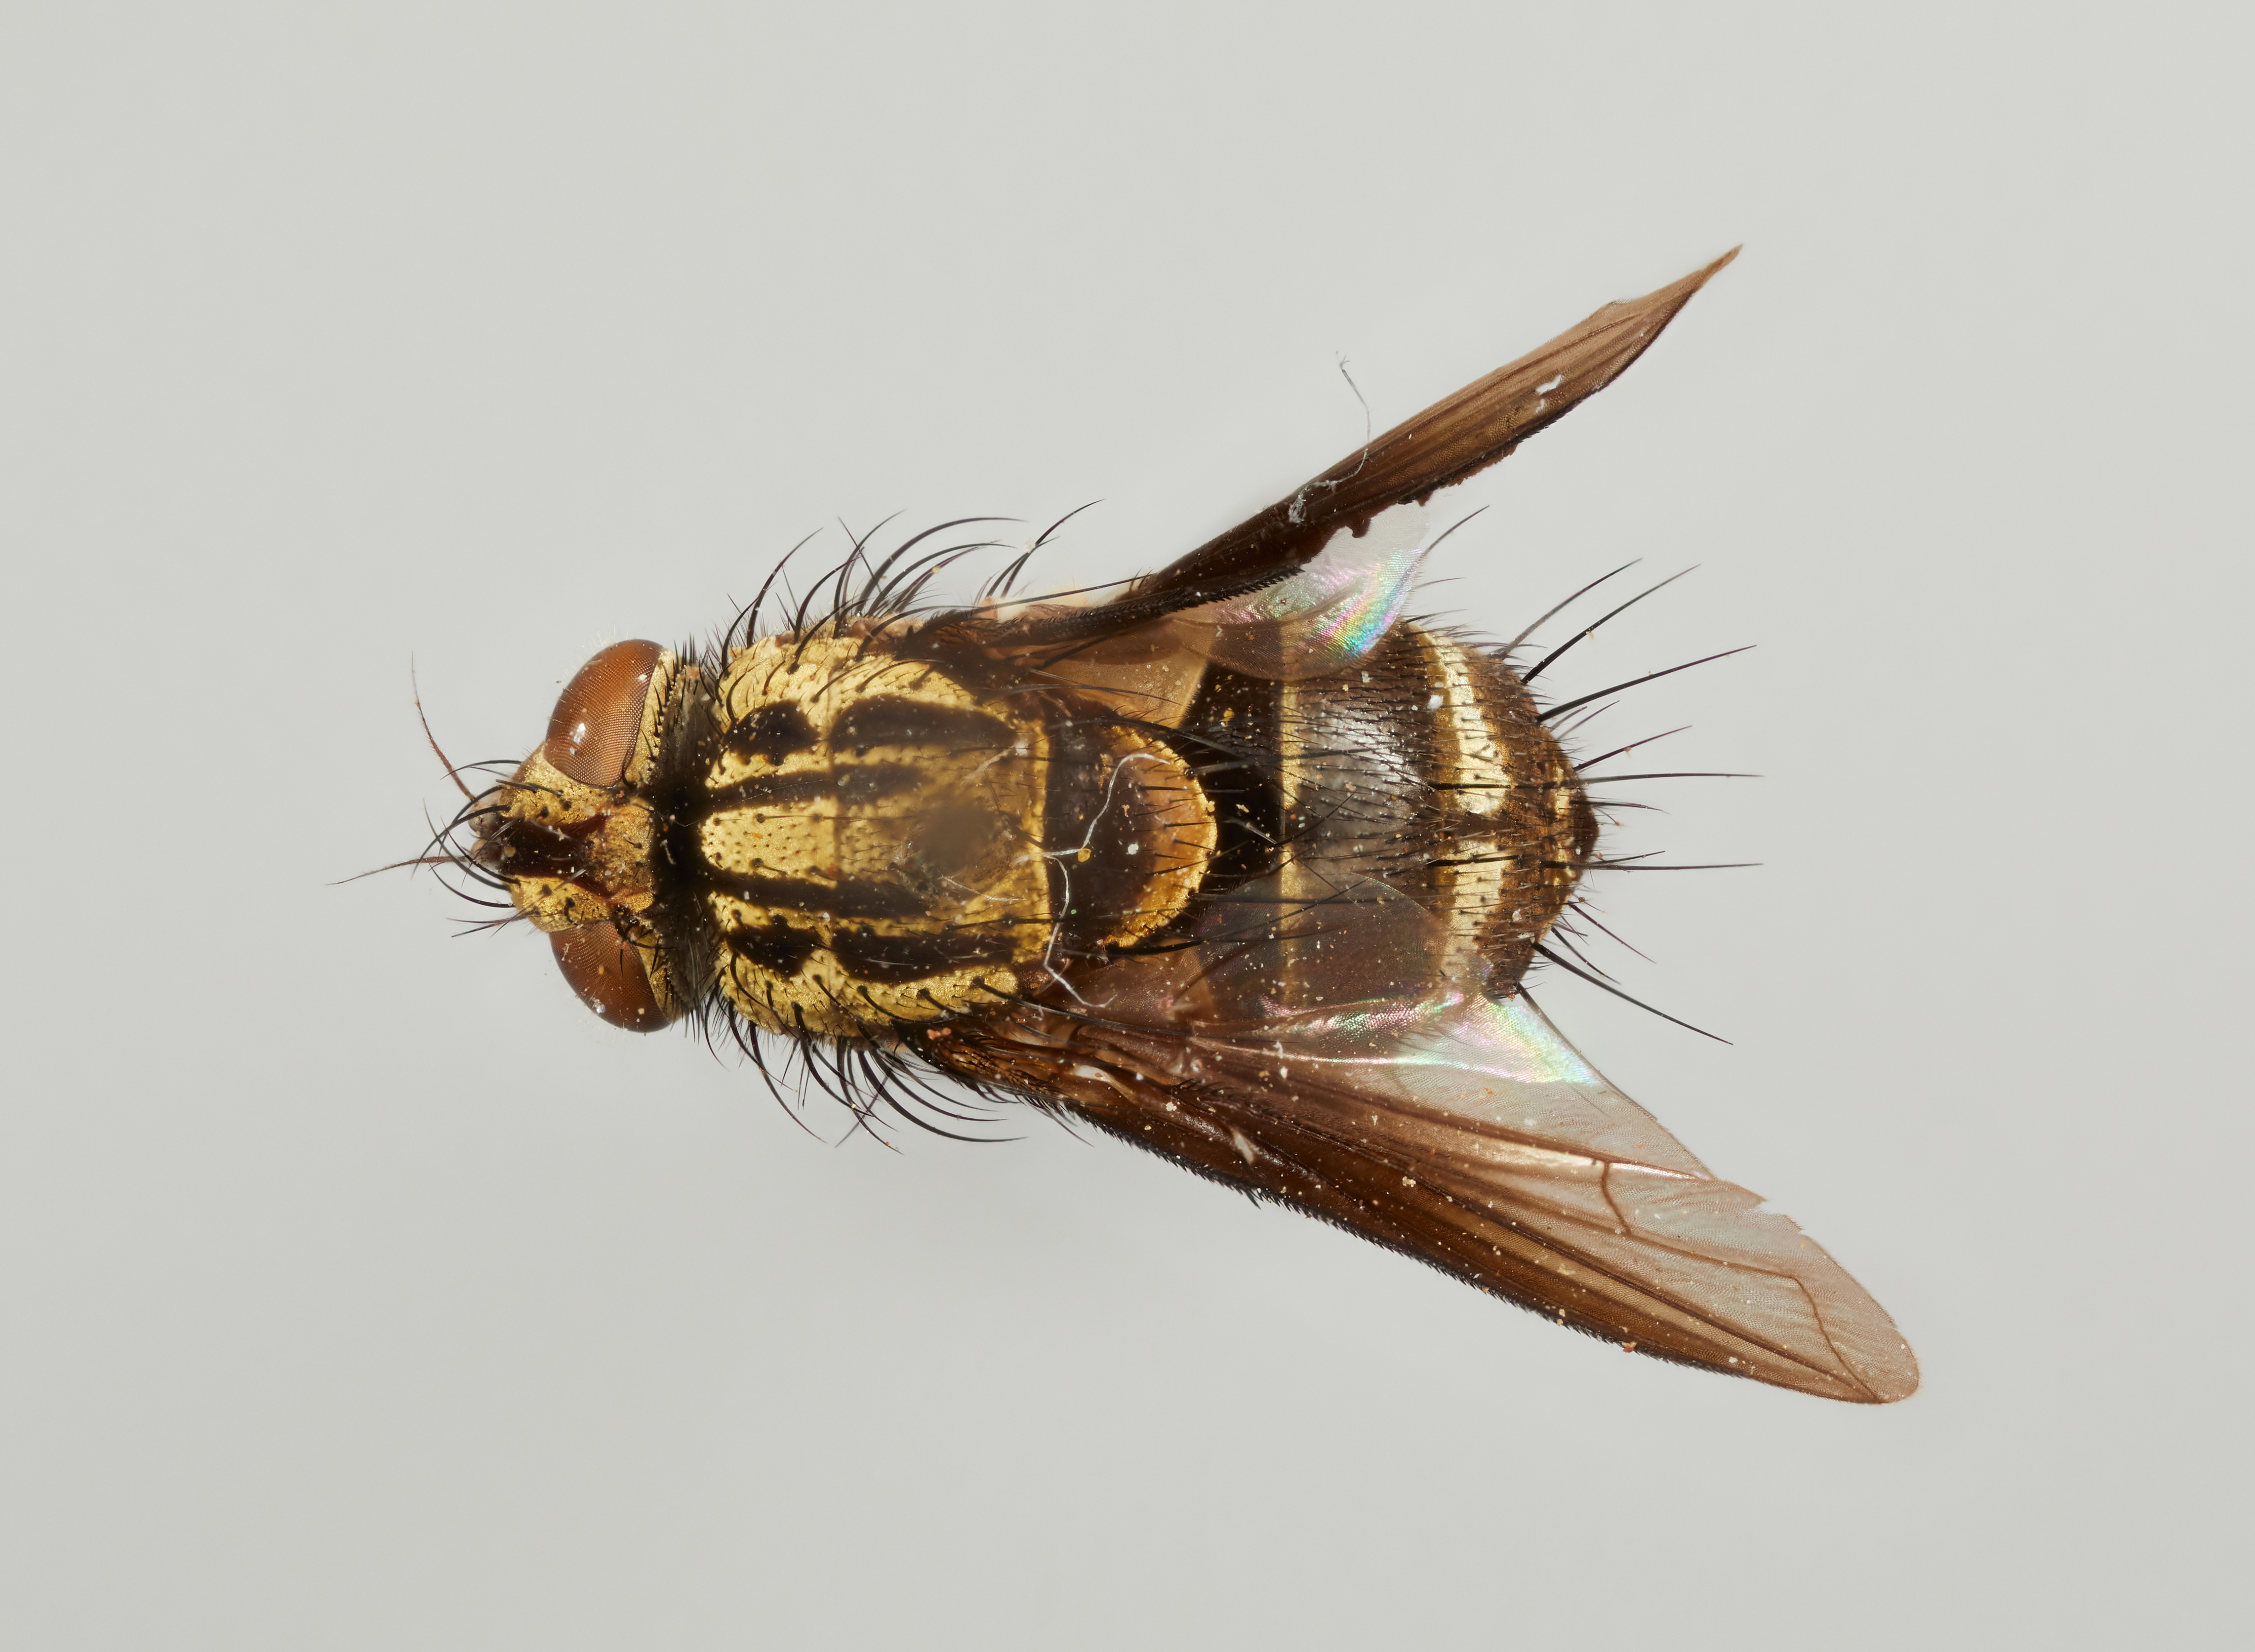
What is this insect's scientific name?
Sturmioactia auronigra
